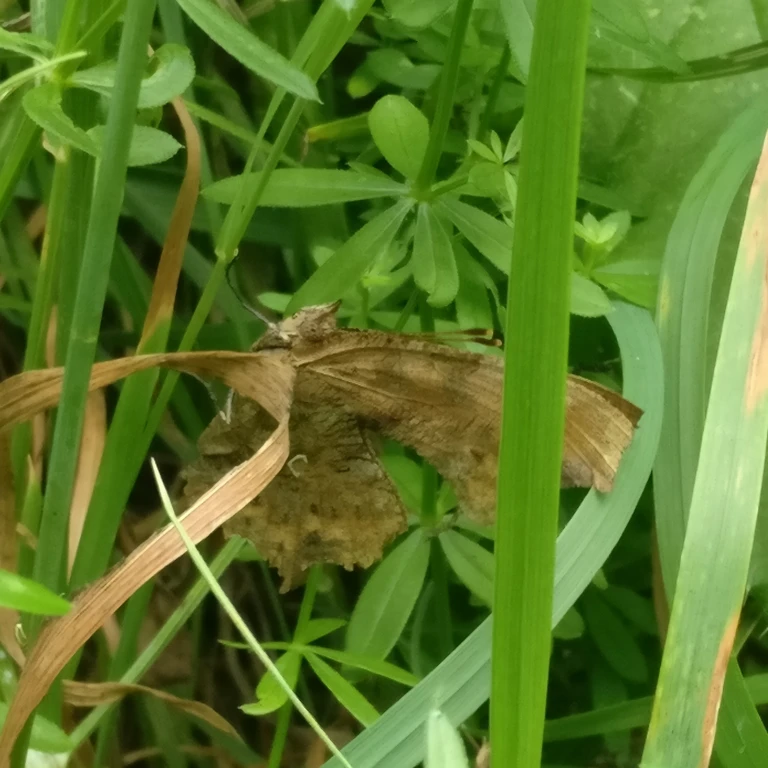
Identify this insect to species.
Polygonia c-album
